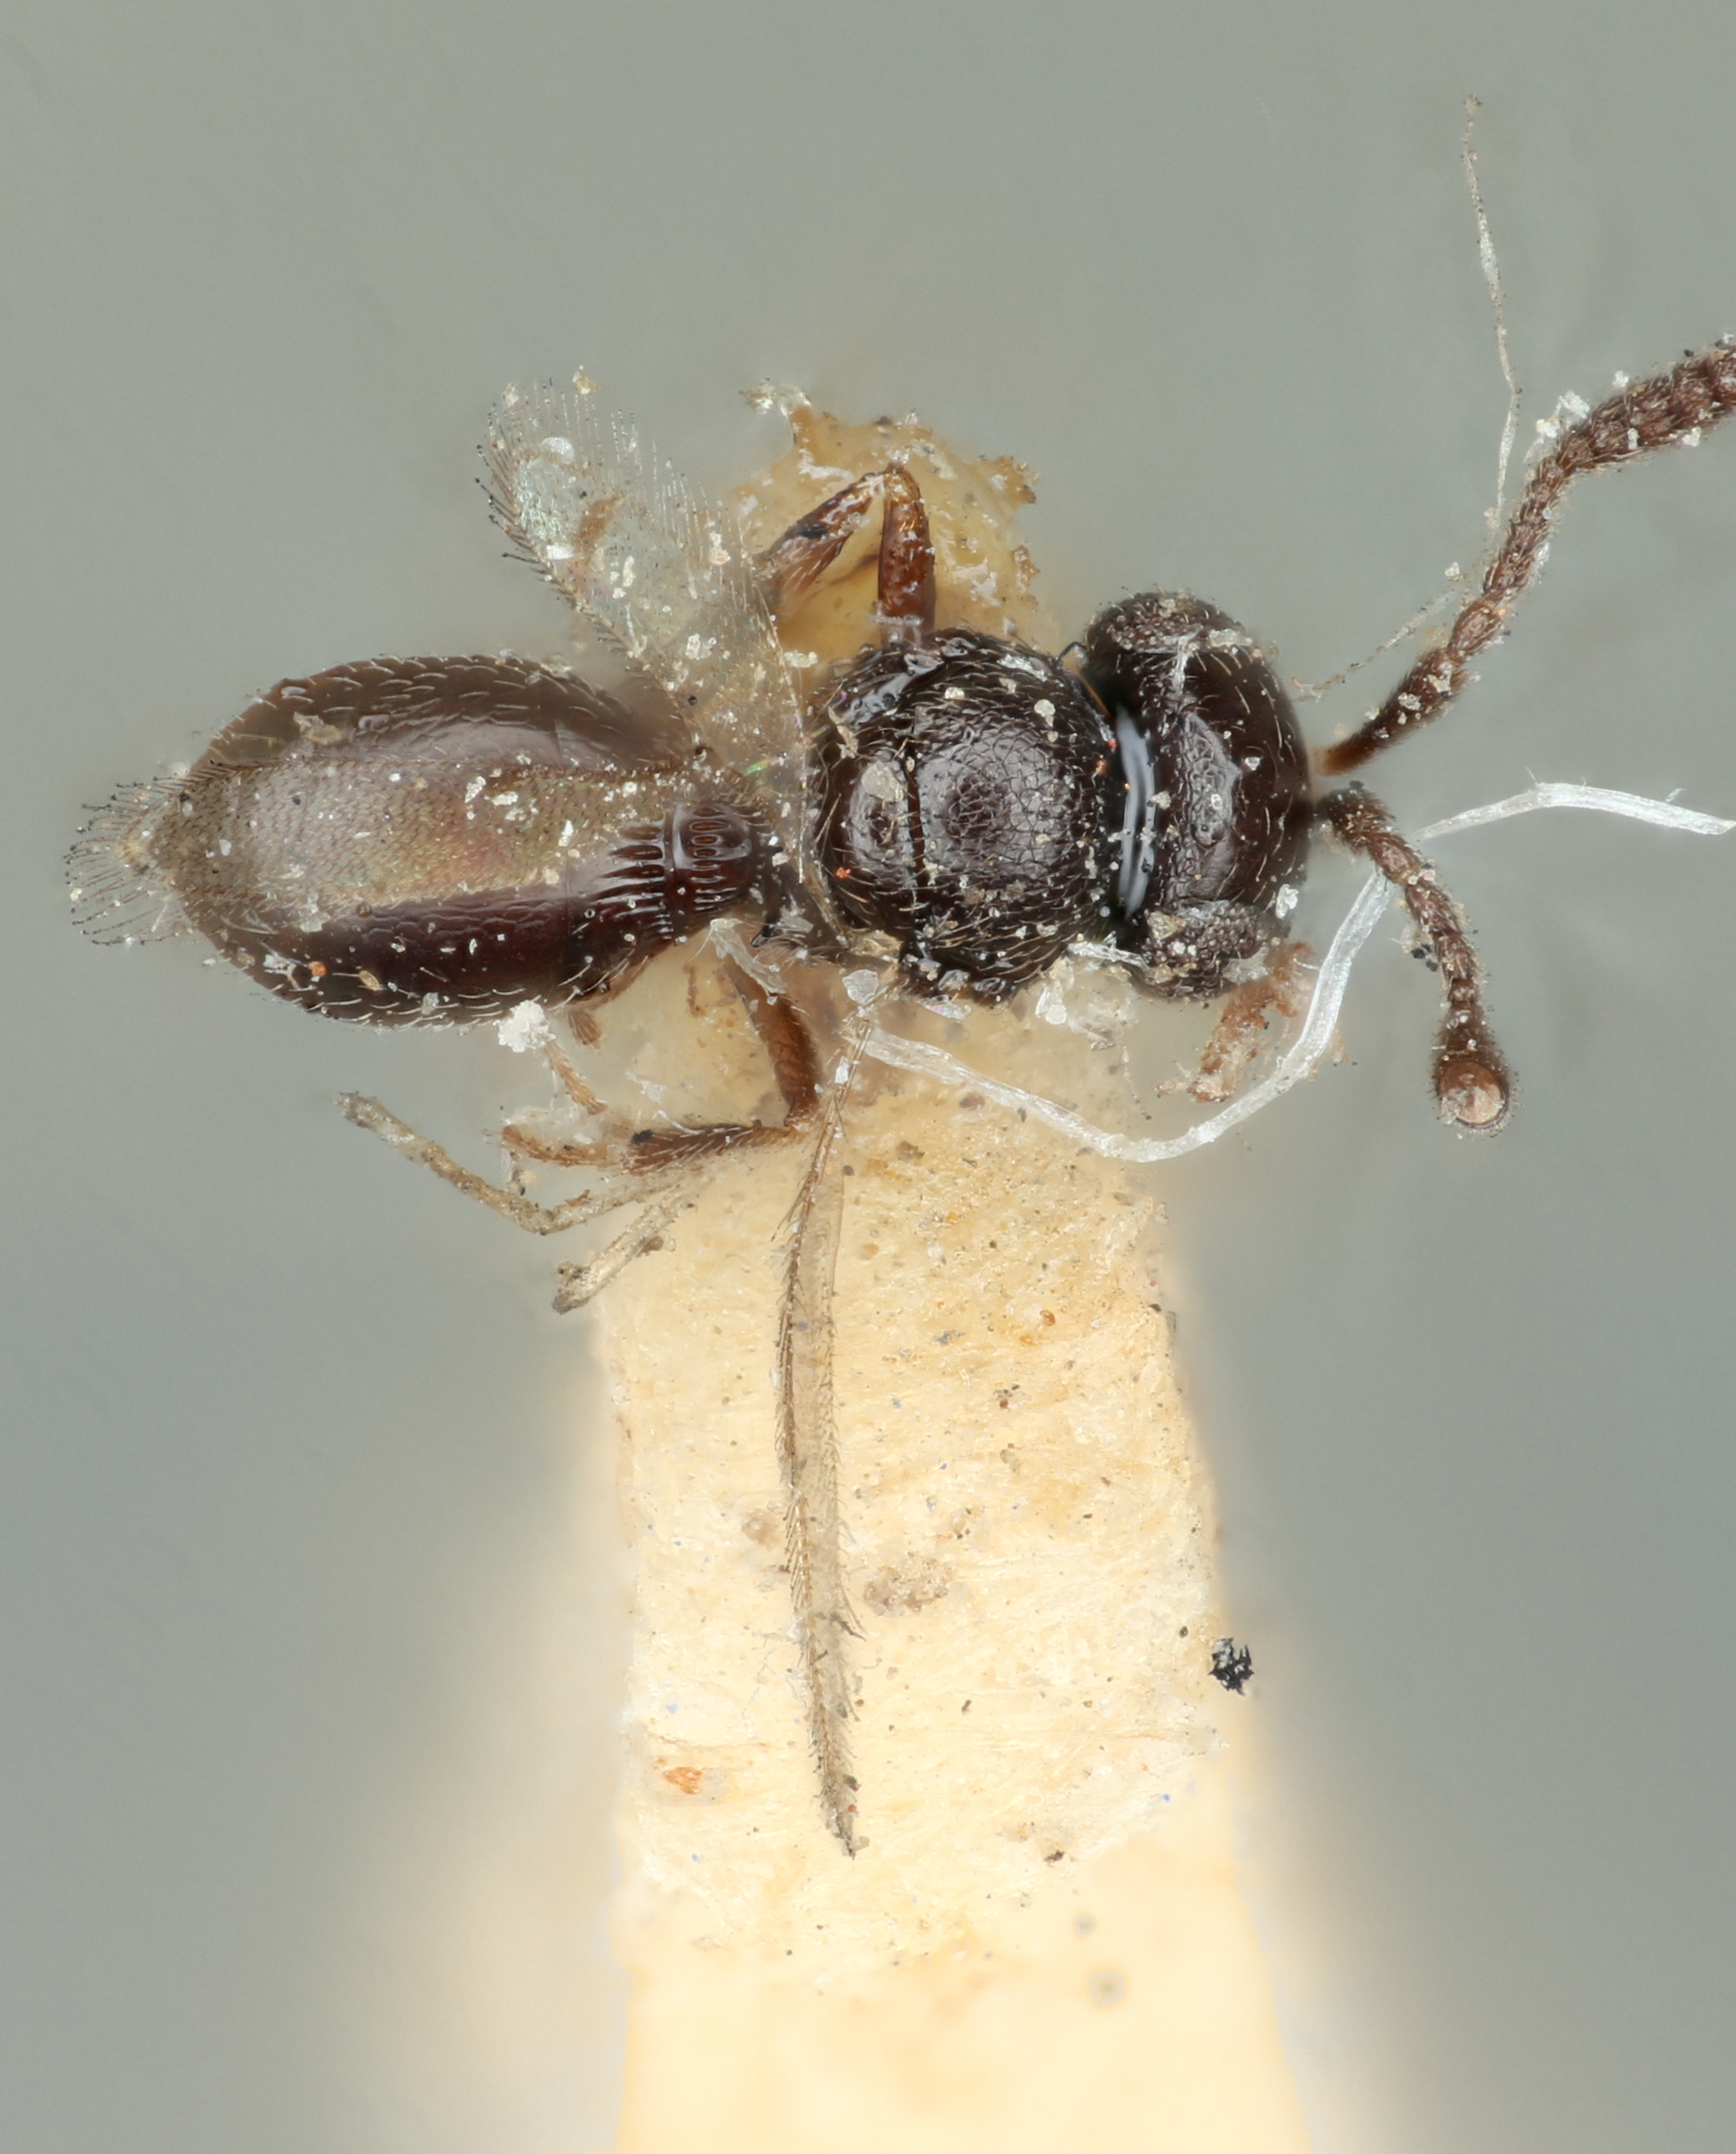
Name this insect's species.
Trimorus brevicarinatus
